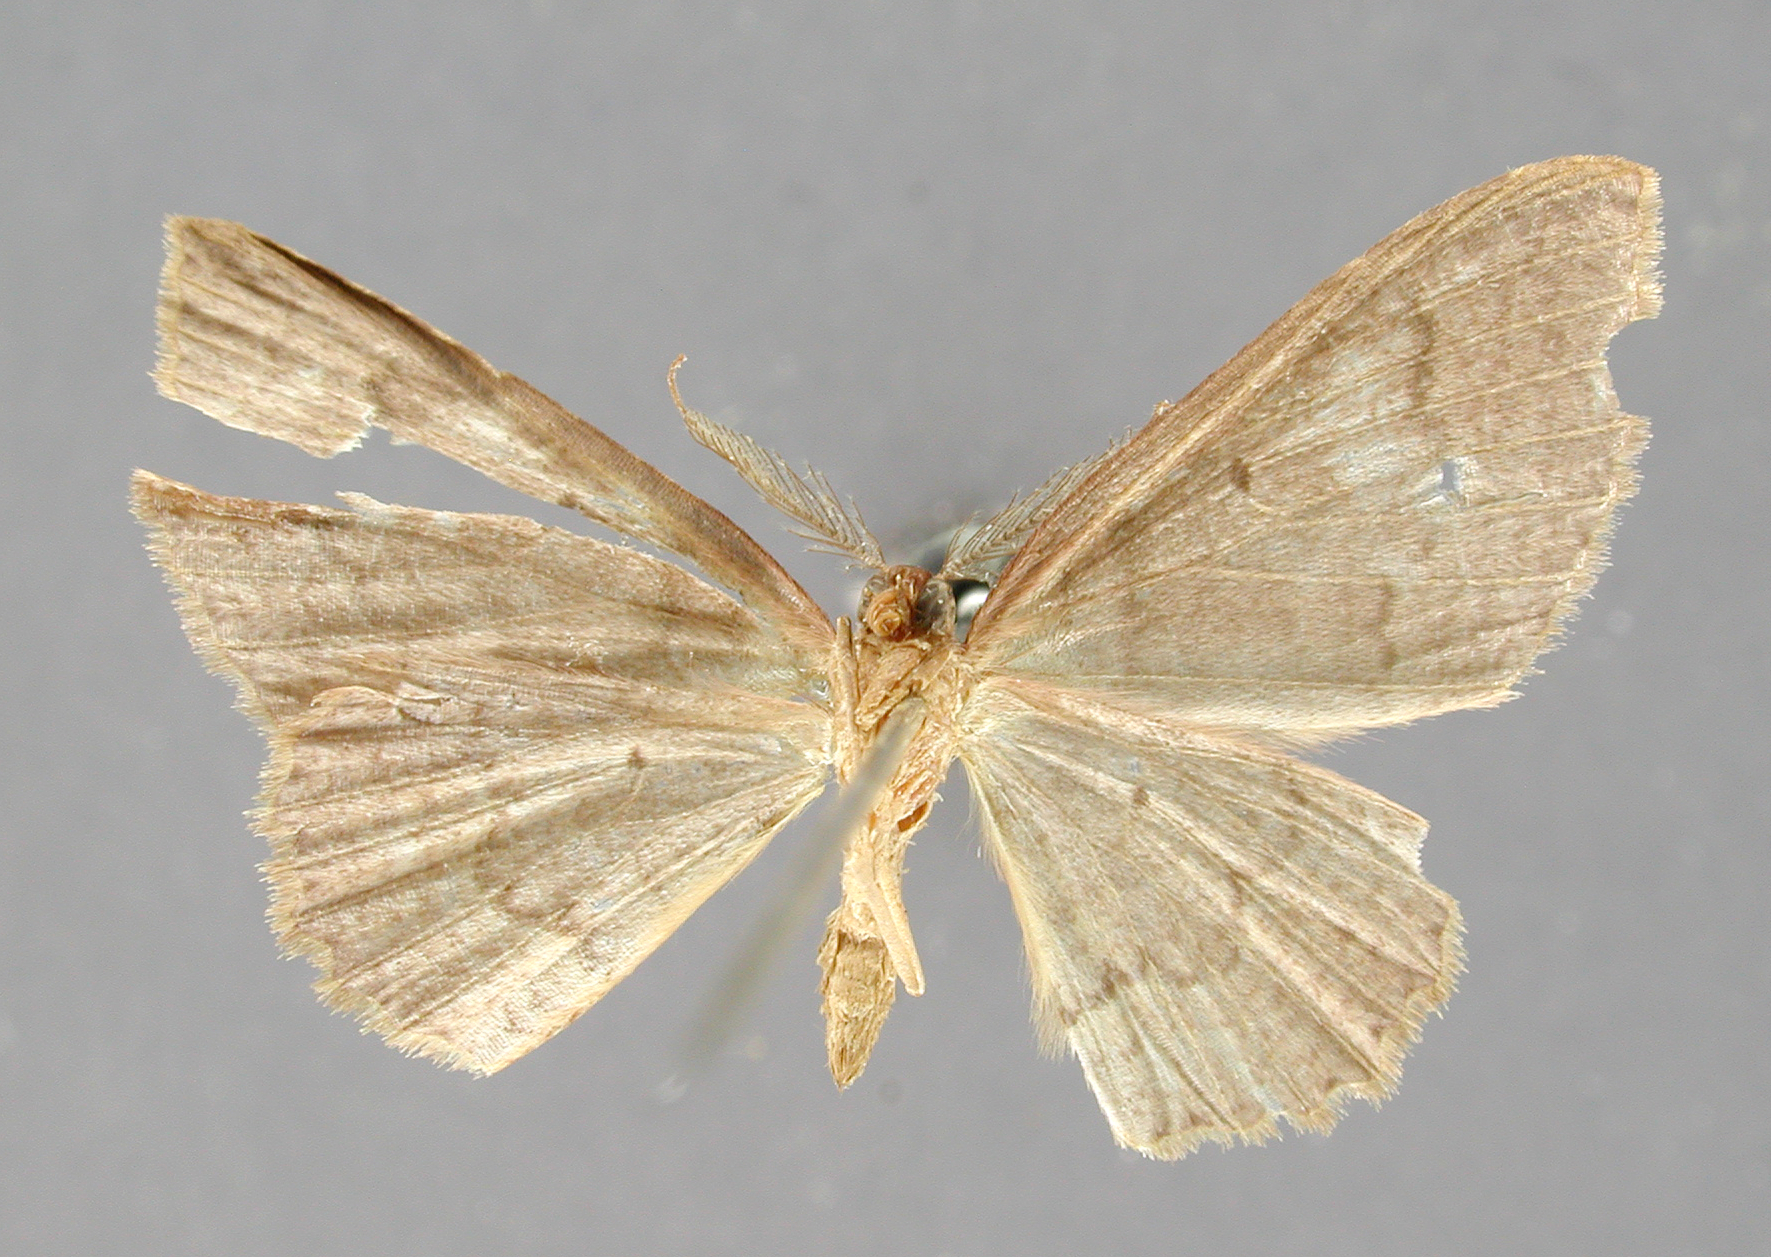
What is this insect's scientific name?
Cambogia nacara
